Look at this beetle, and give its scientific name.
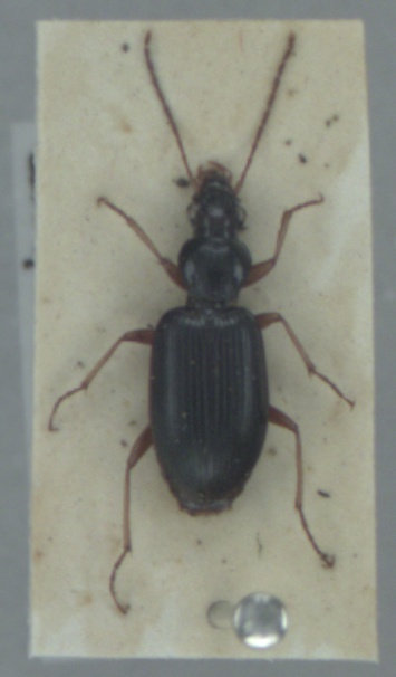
Paranchus albipes
